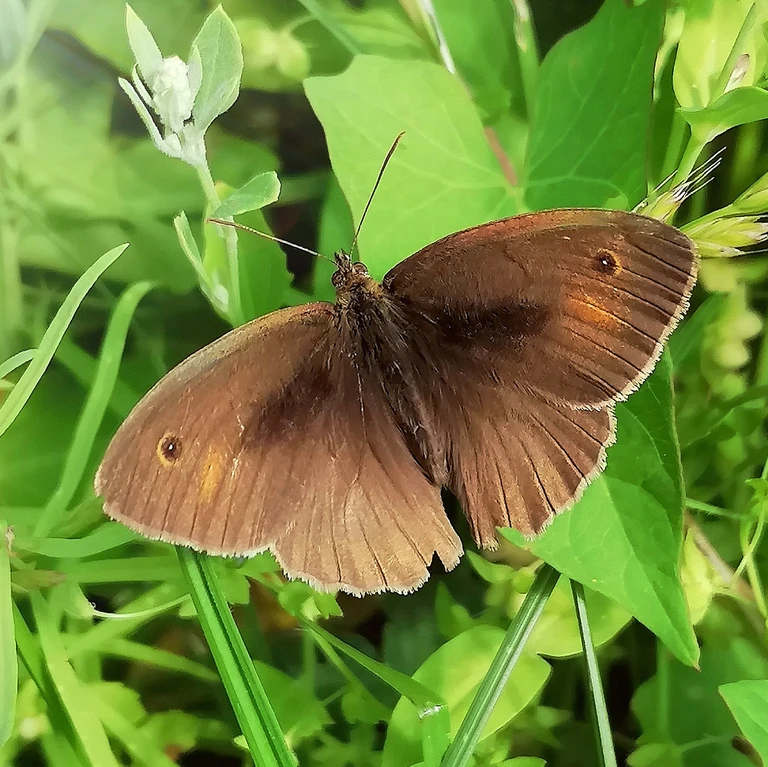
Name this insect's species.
Maniola jurtina
